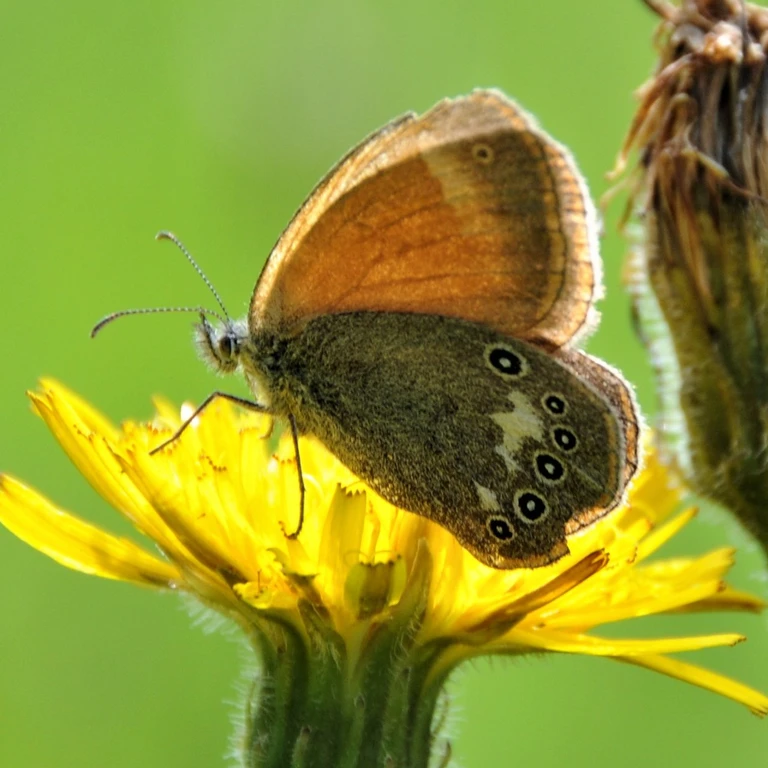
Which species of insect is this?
Coenonympha glycerion (also Coenonympha iphis)
